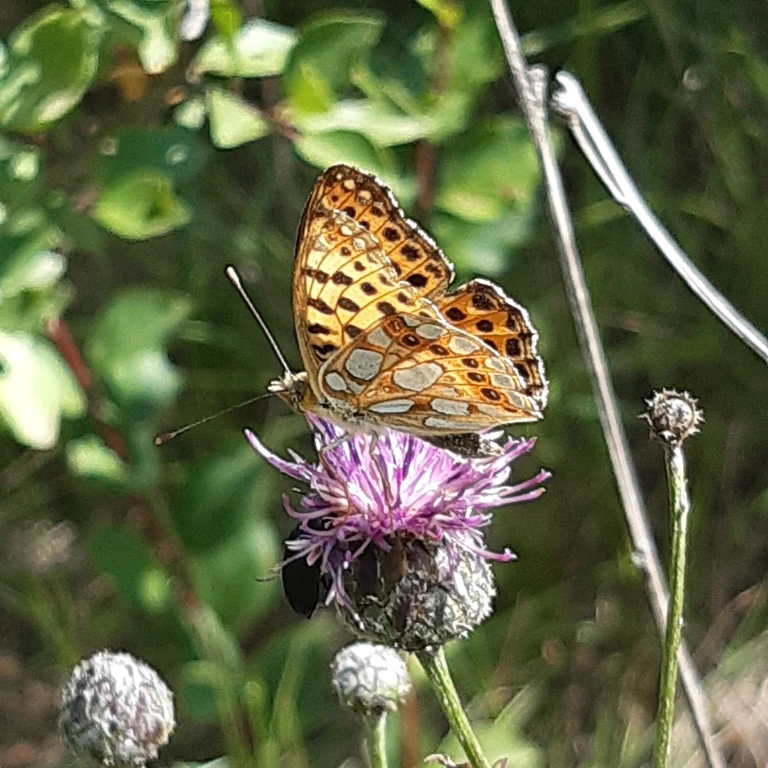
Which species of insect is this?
Issoria lathonia
